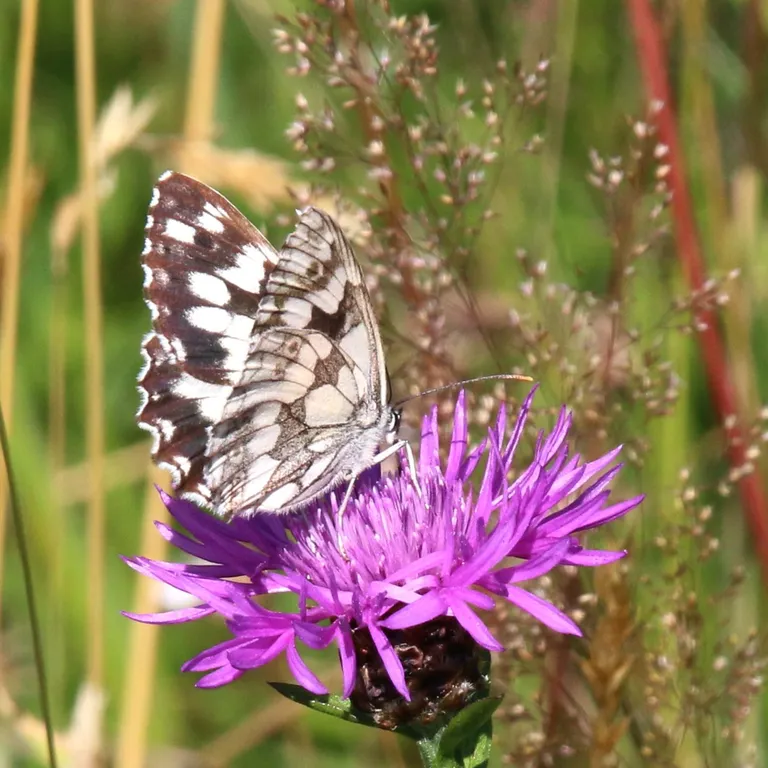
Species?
Melanargia galathea
